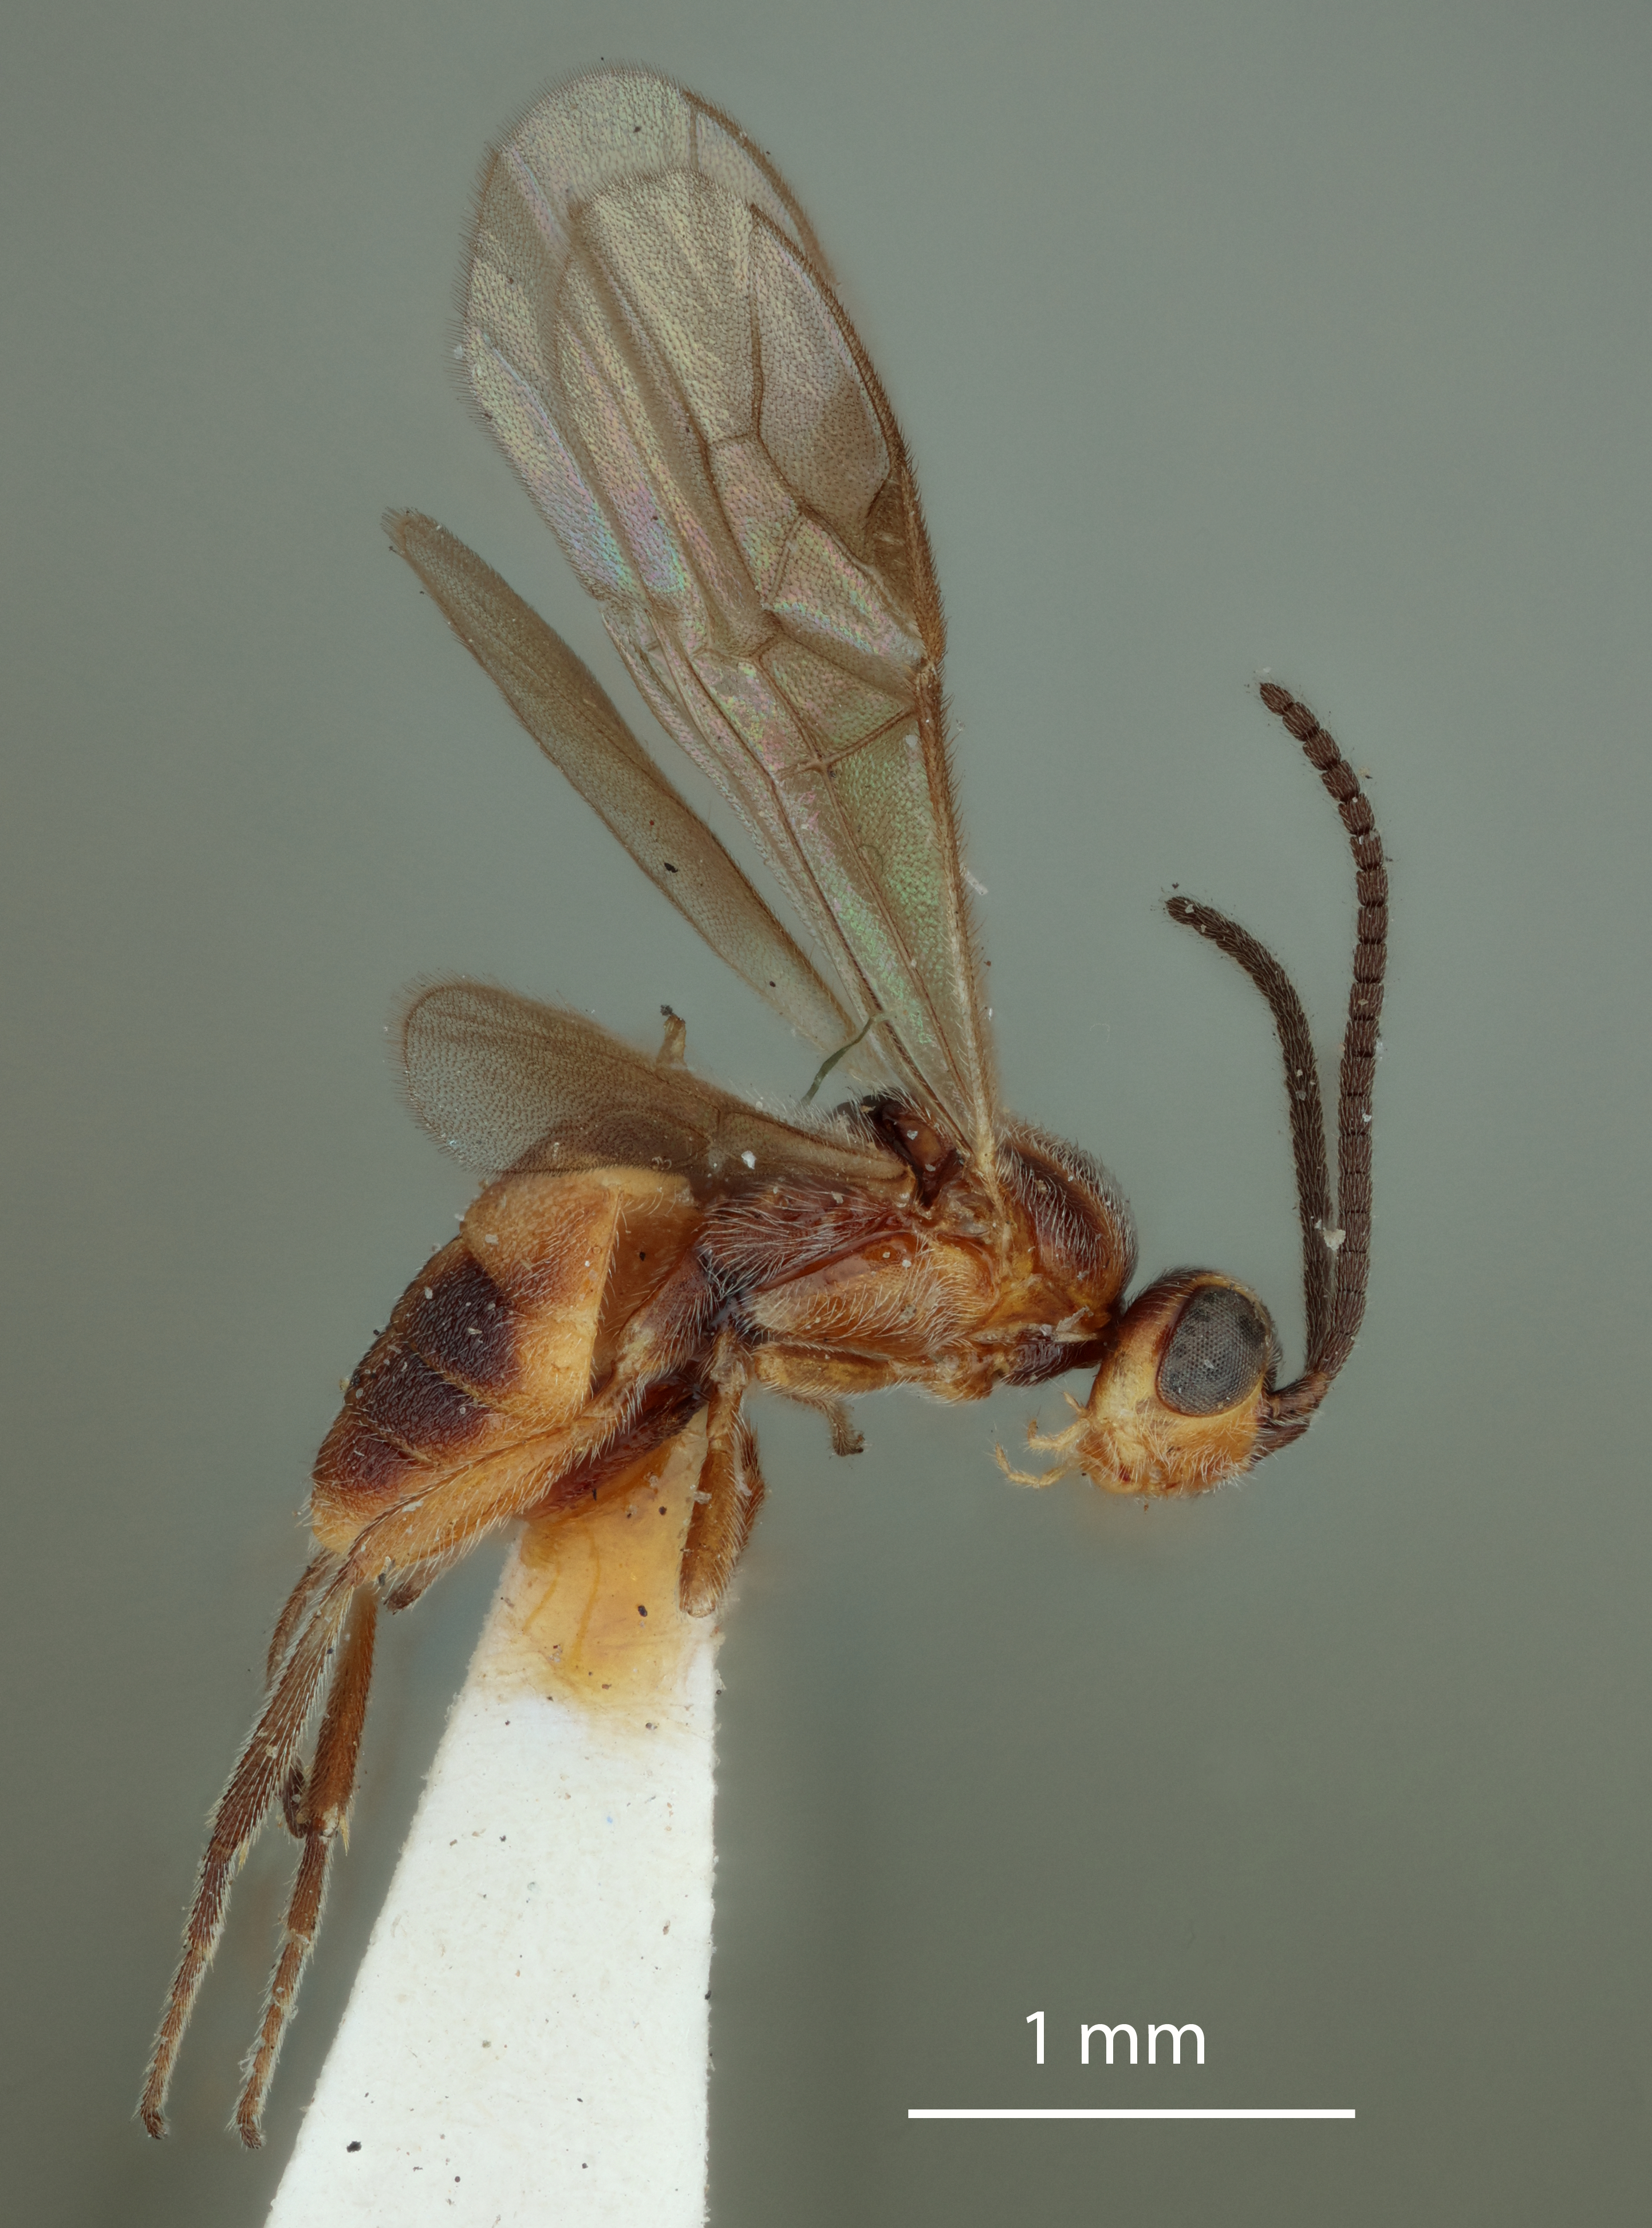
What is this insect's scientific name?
Habrobracon variabilis
